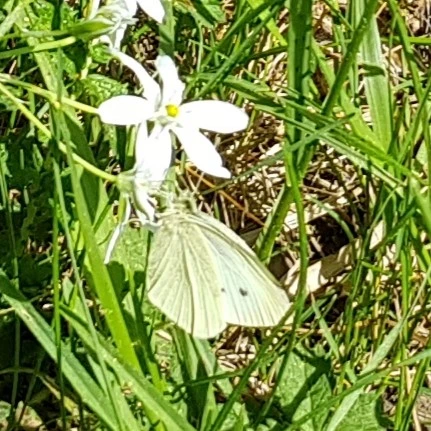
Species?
Pieris rapae
